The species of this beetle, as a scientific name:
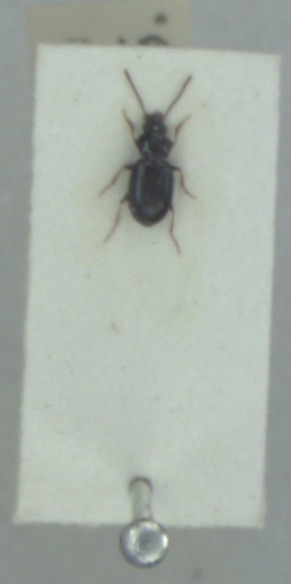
Bembidion obtusum
